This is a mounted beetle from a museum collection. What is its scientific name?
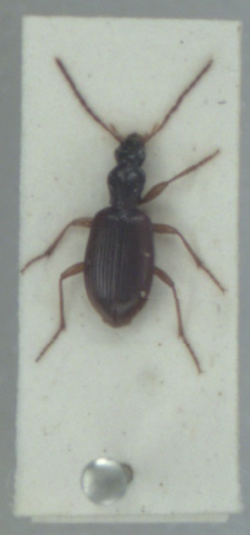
Oxypselaphus obscurus
